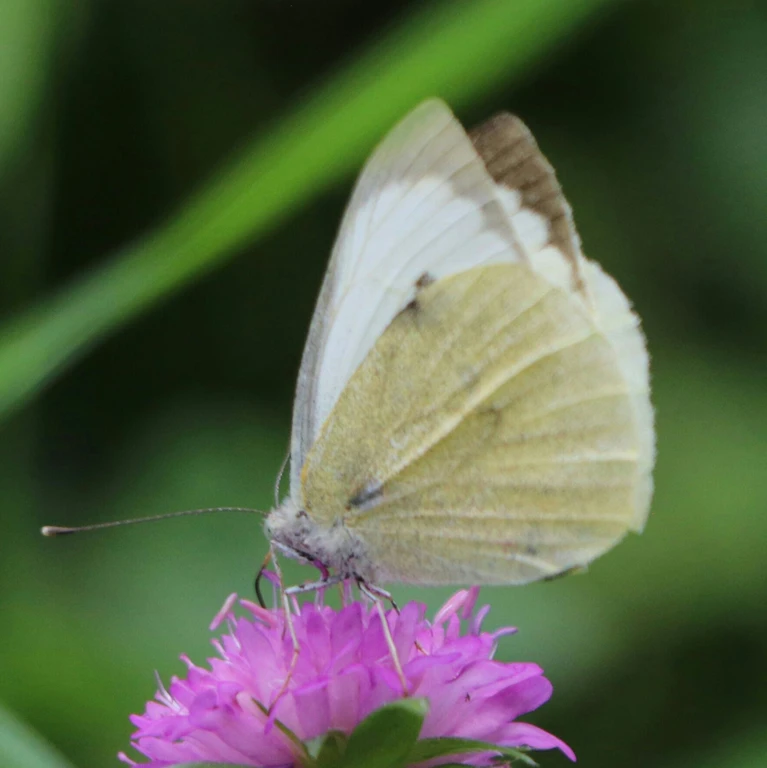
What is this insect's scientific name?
Pieris brassicae
